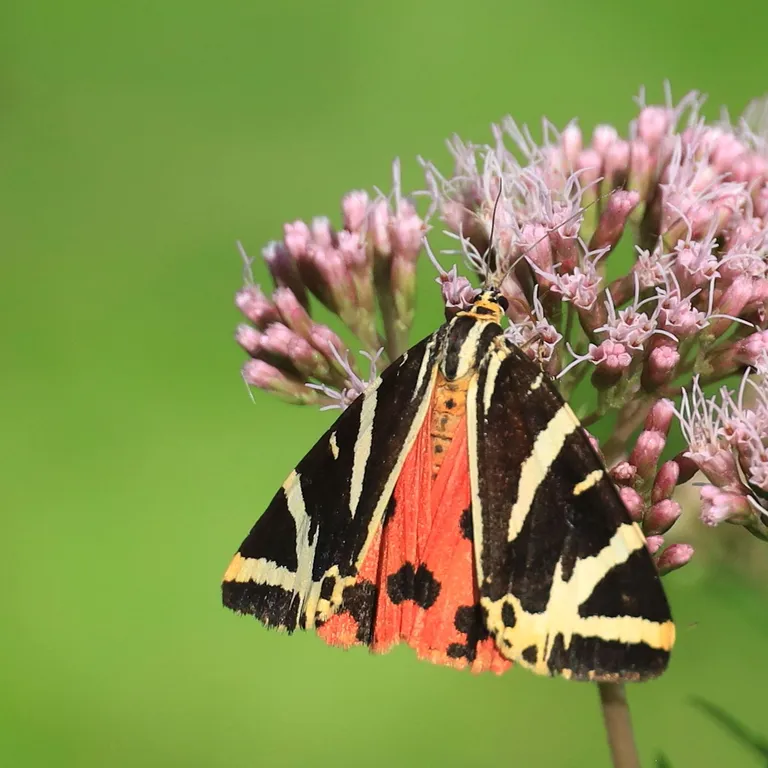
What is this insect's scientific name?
Euplagia quadripunctaria
